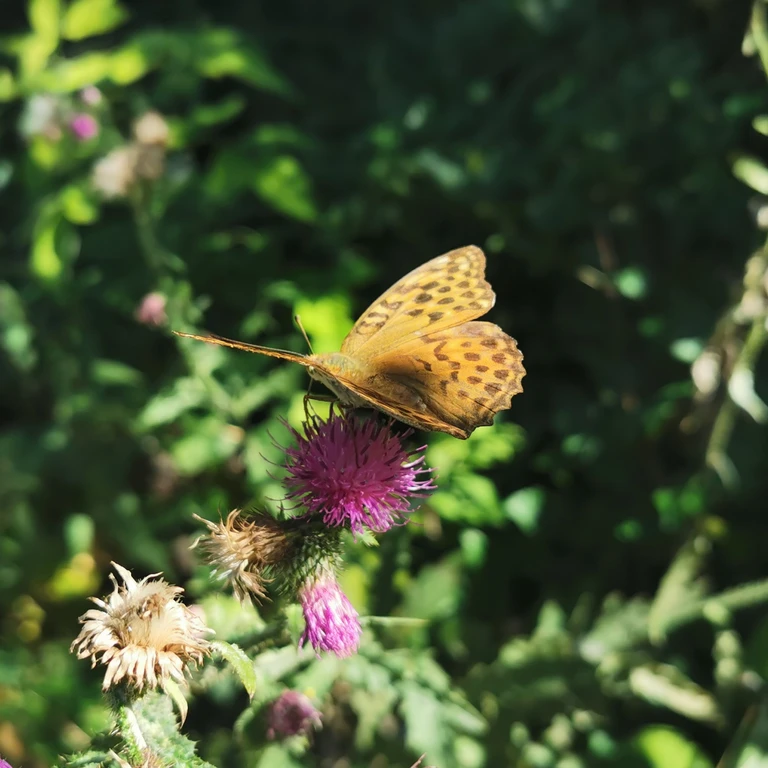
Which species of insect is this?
Argynnis paphia
